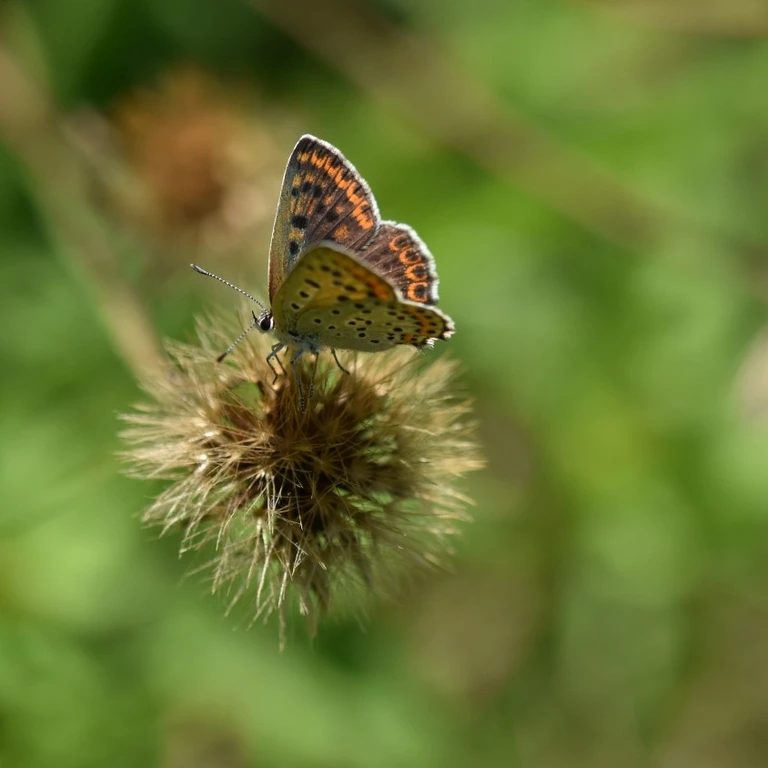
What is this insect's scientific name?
Lycaena tityrus (also Loweia tityrus)
